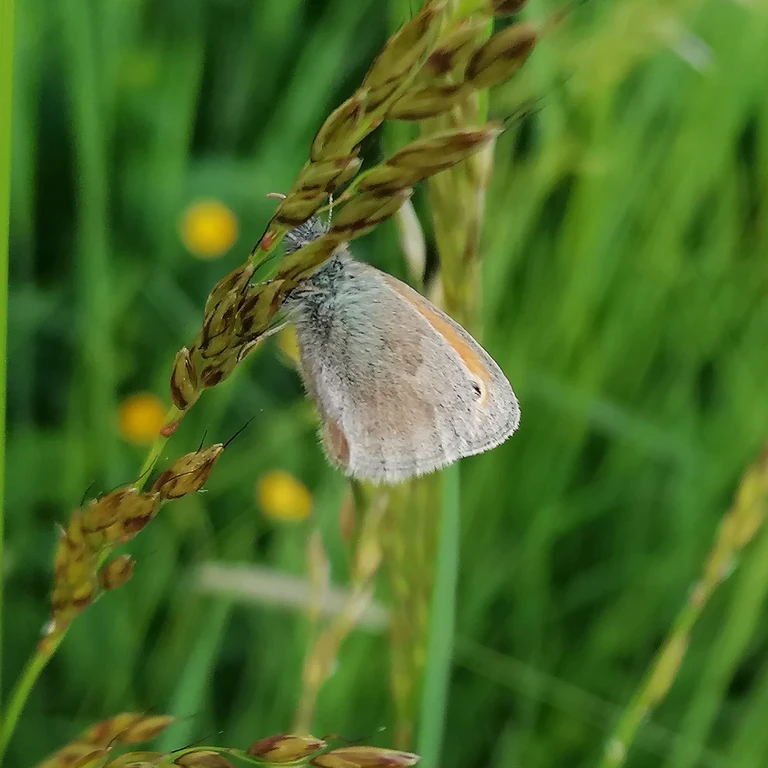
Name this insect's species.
Coenonympha pamphilus
